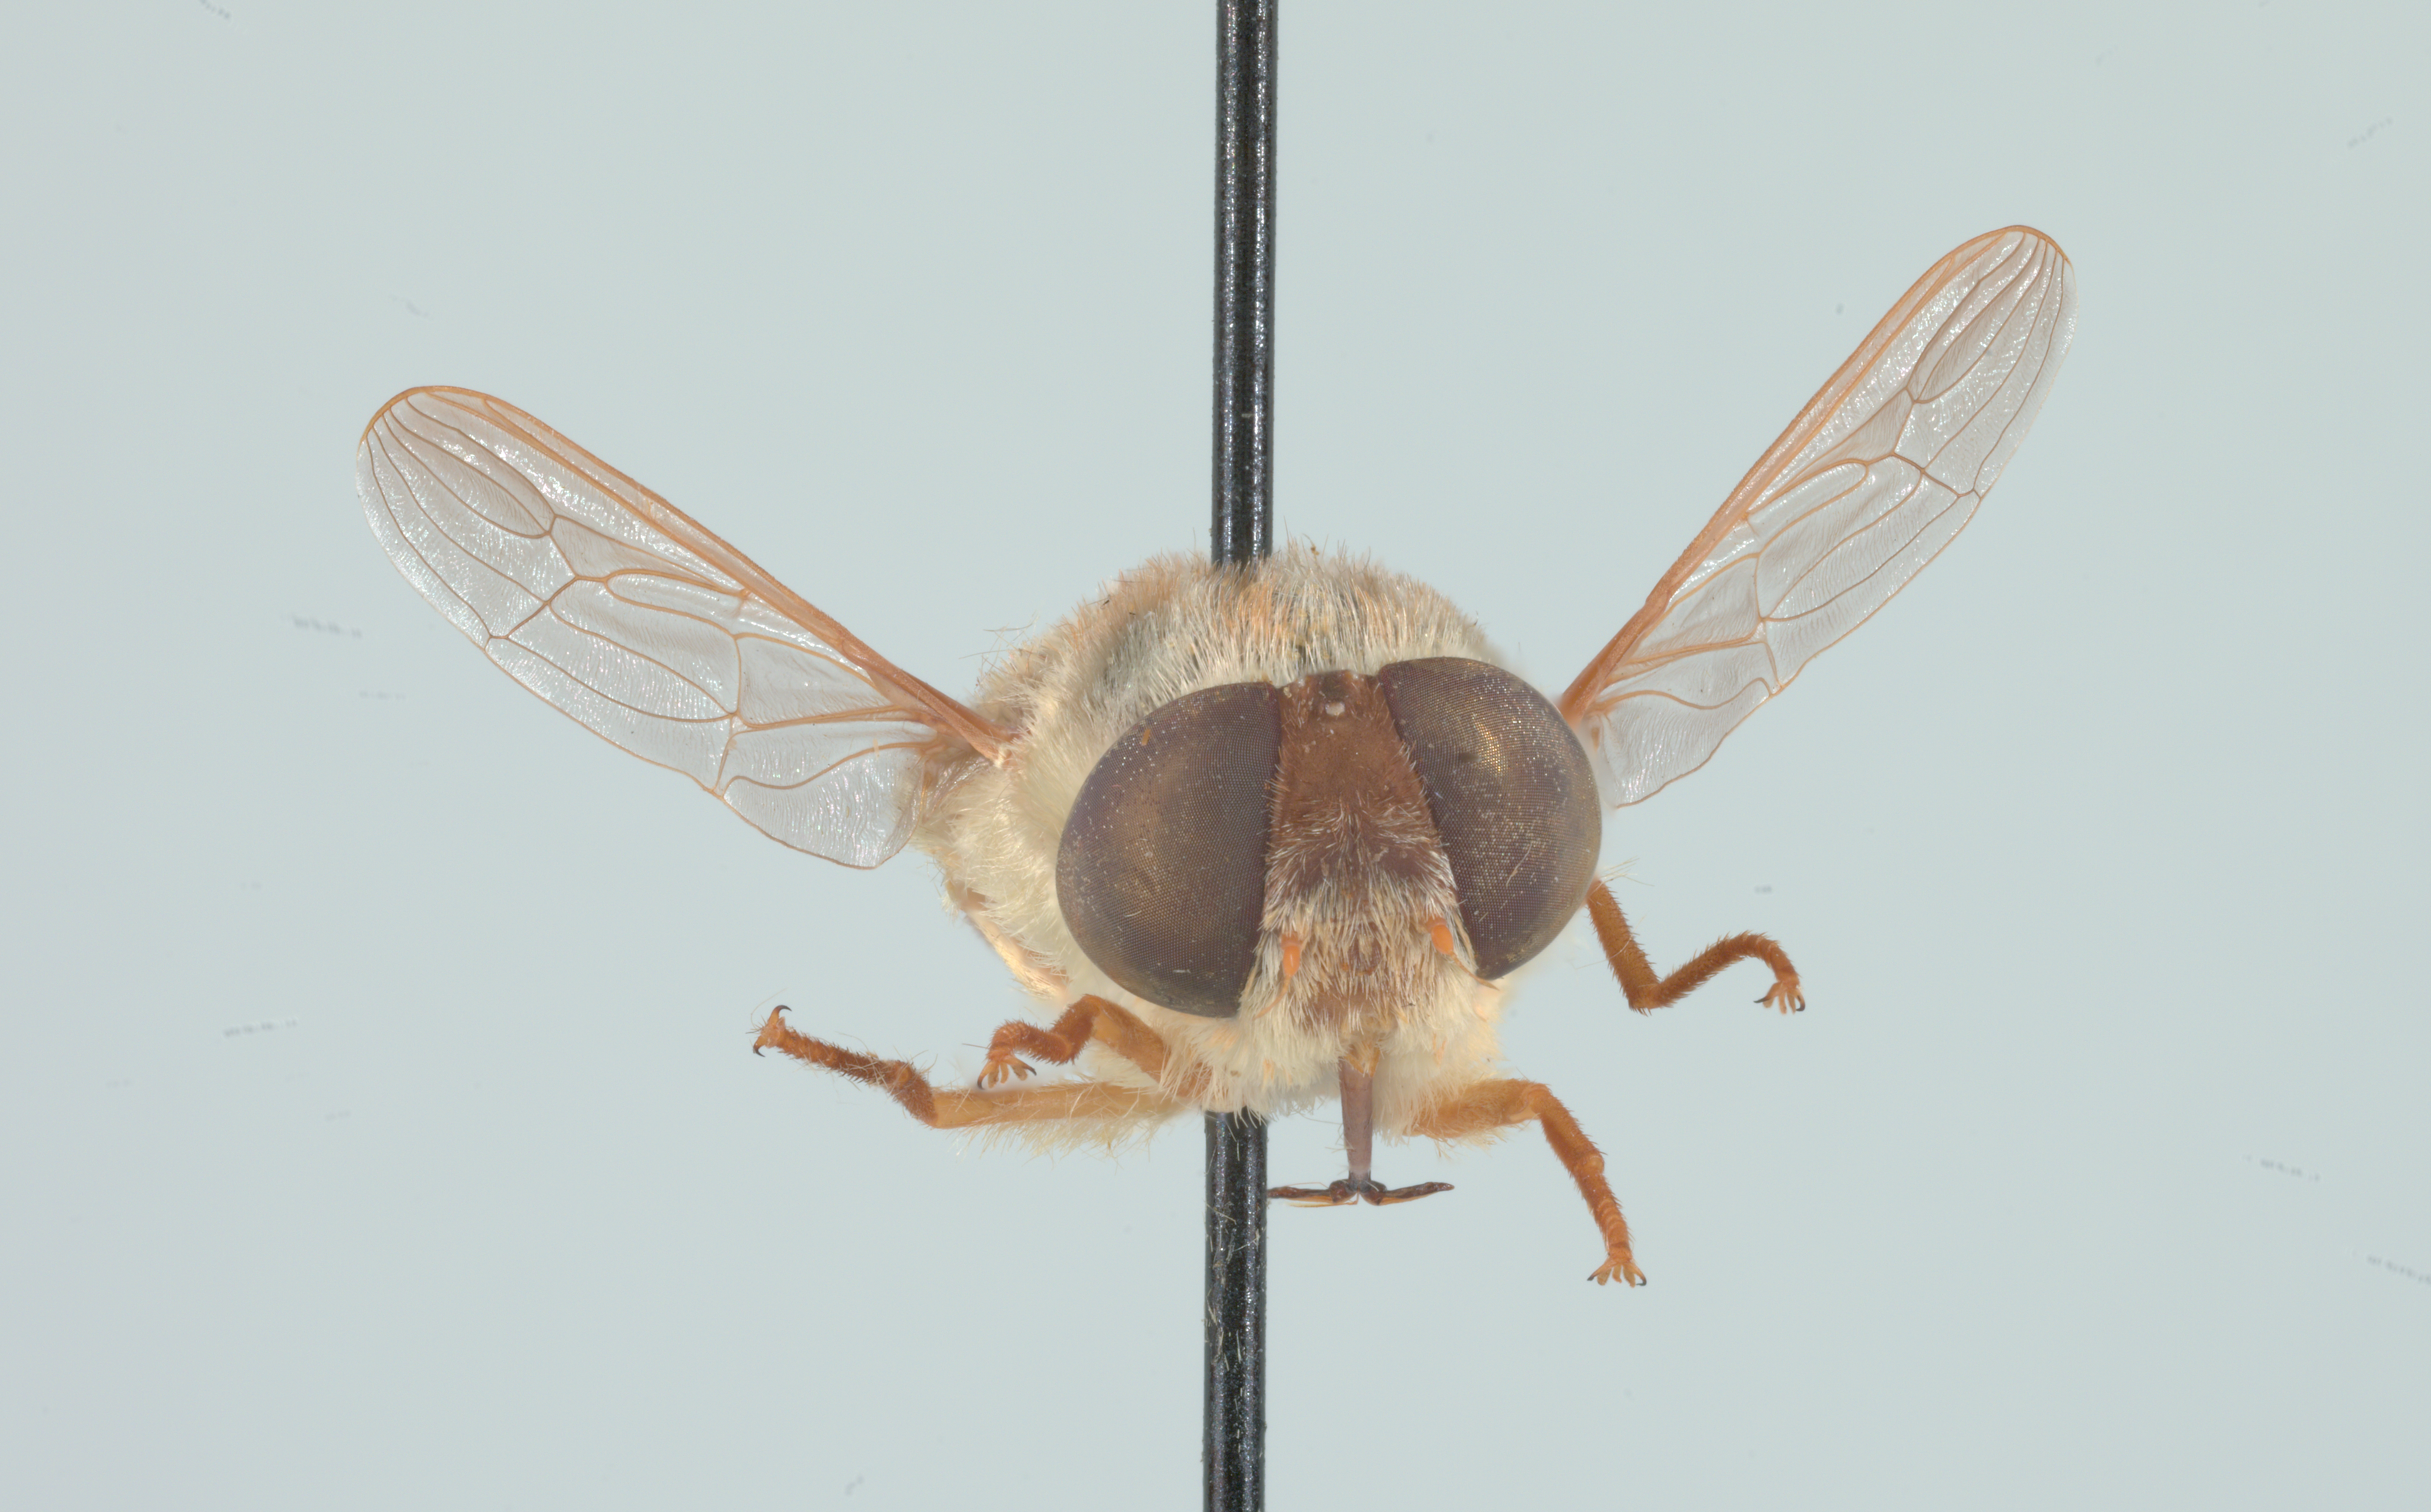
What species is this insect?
Neorhynchocephalus volaticus
